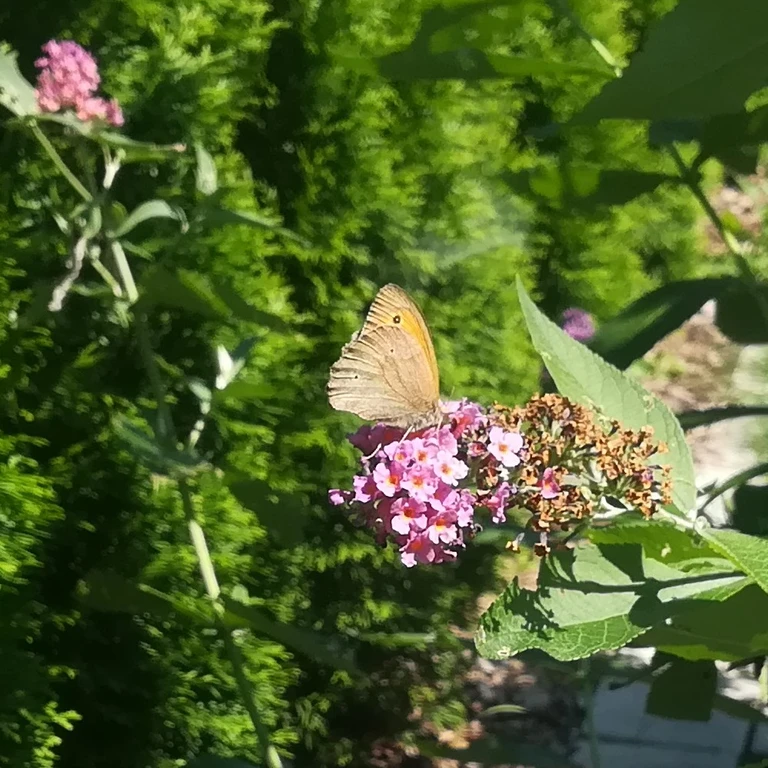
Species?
Maniola jurtina
